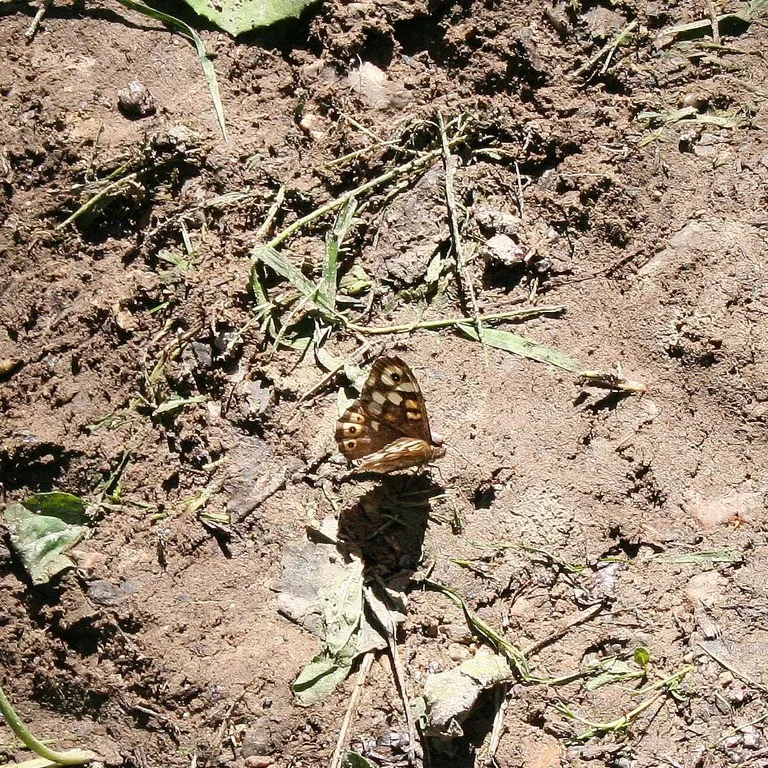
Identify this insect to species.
Pararge aegeria
